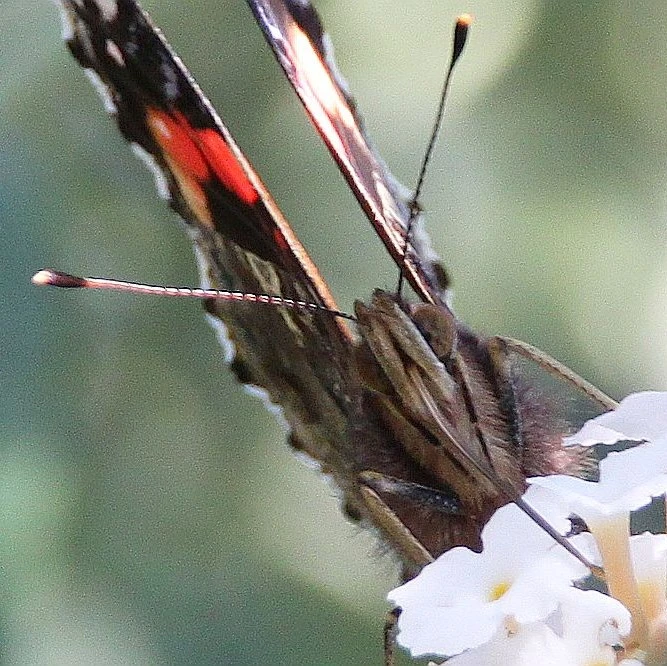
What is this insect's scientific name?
Vanessa atalanta
